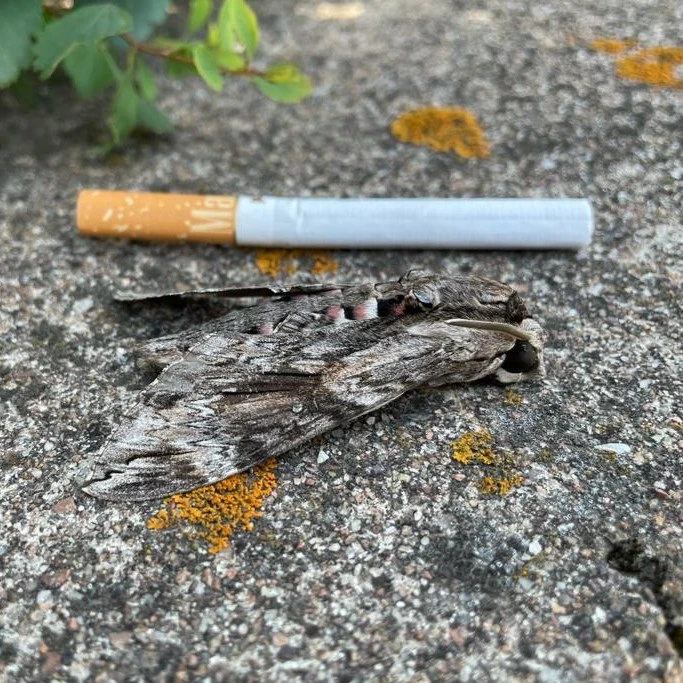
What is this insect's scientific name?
Agrius convolvuli
